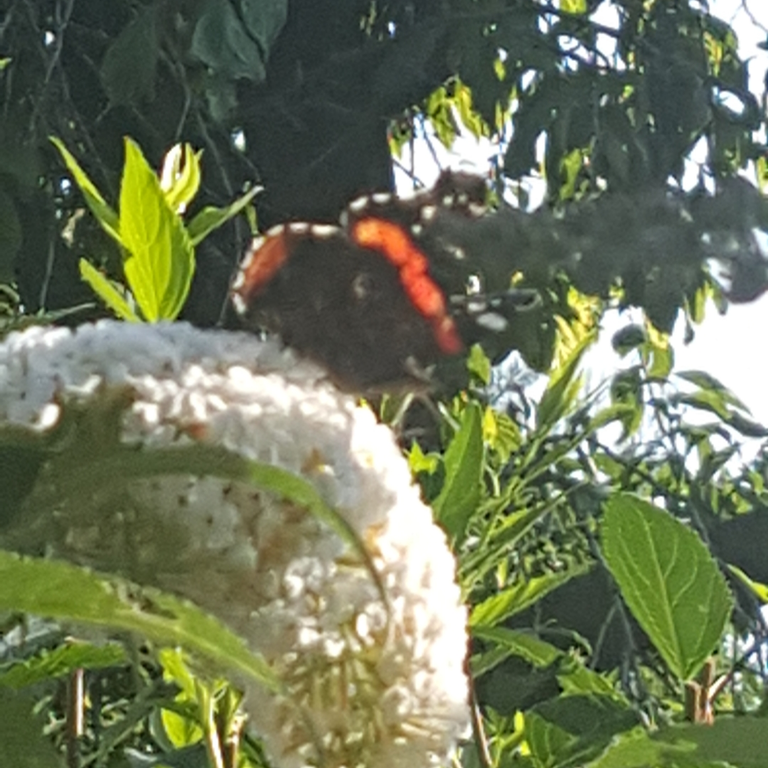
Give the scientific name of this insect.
Vanessa atalanta
